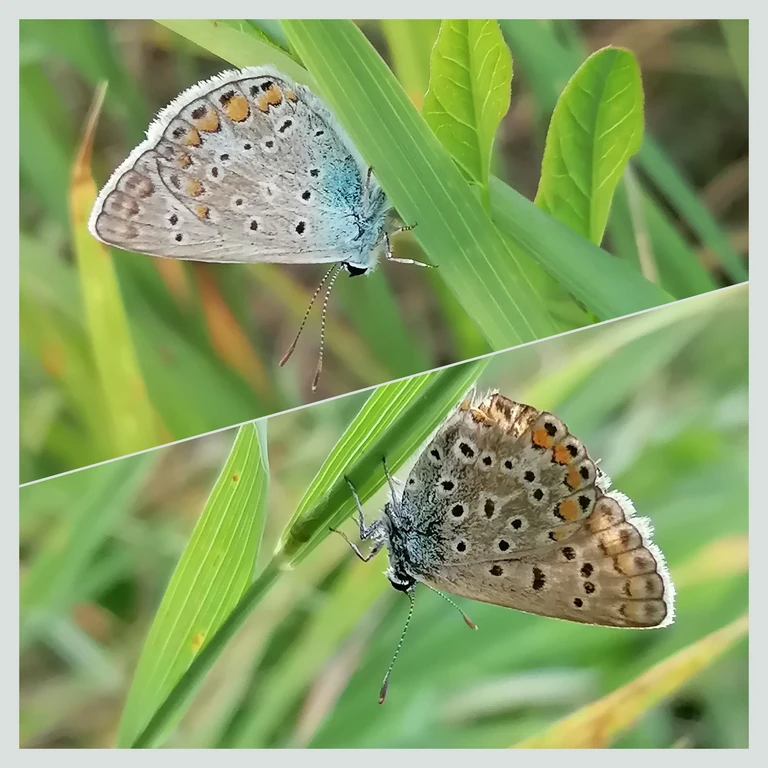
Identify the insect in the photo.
Polyommatus icarus
